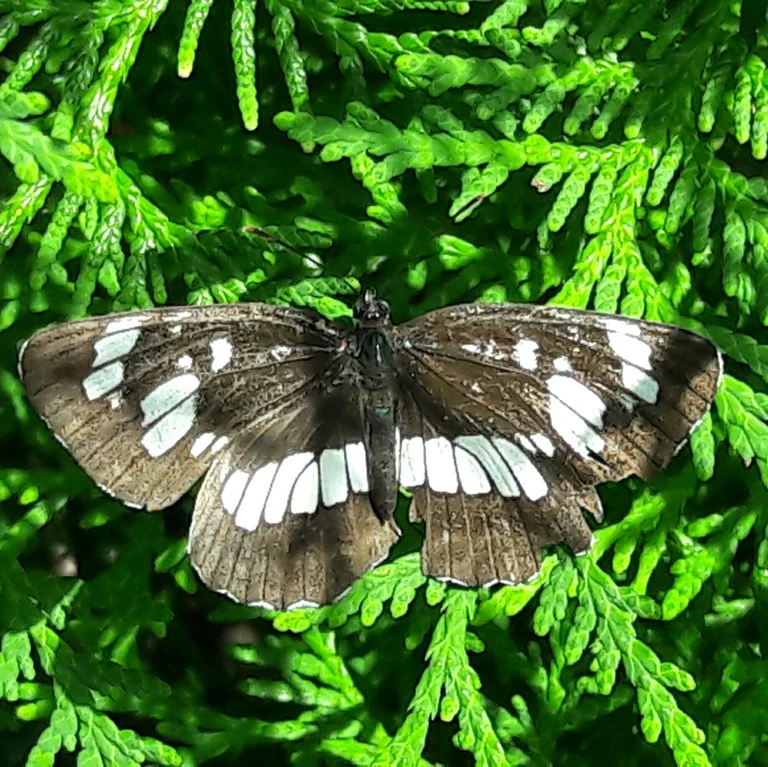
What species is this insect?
Neptis rivularis
